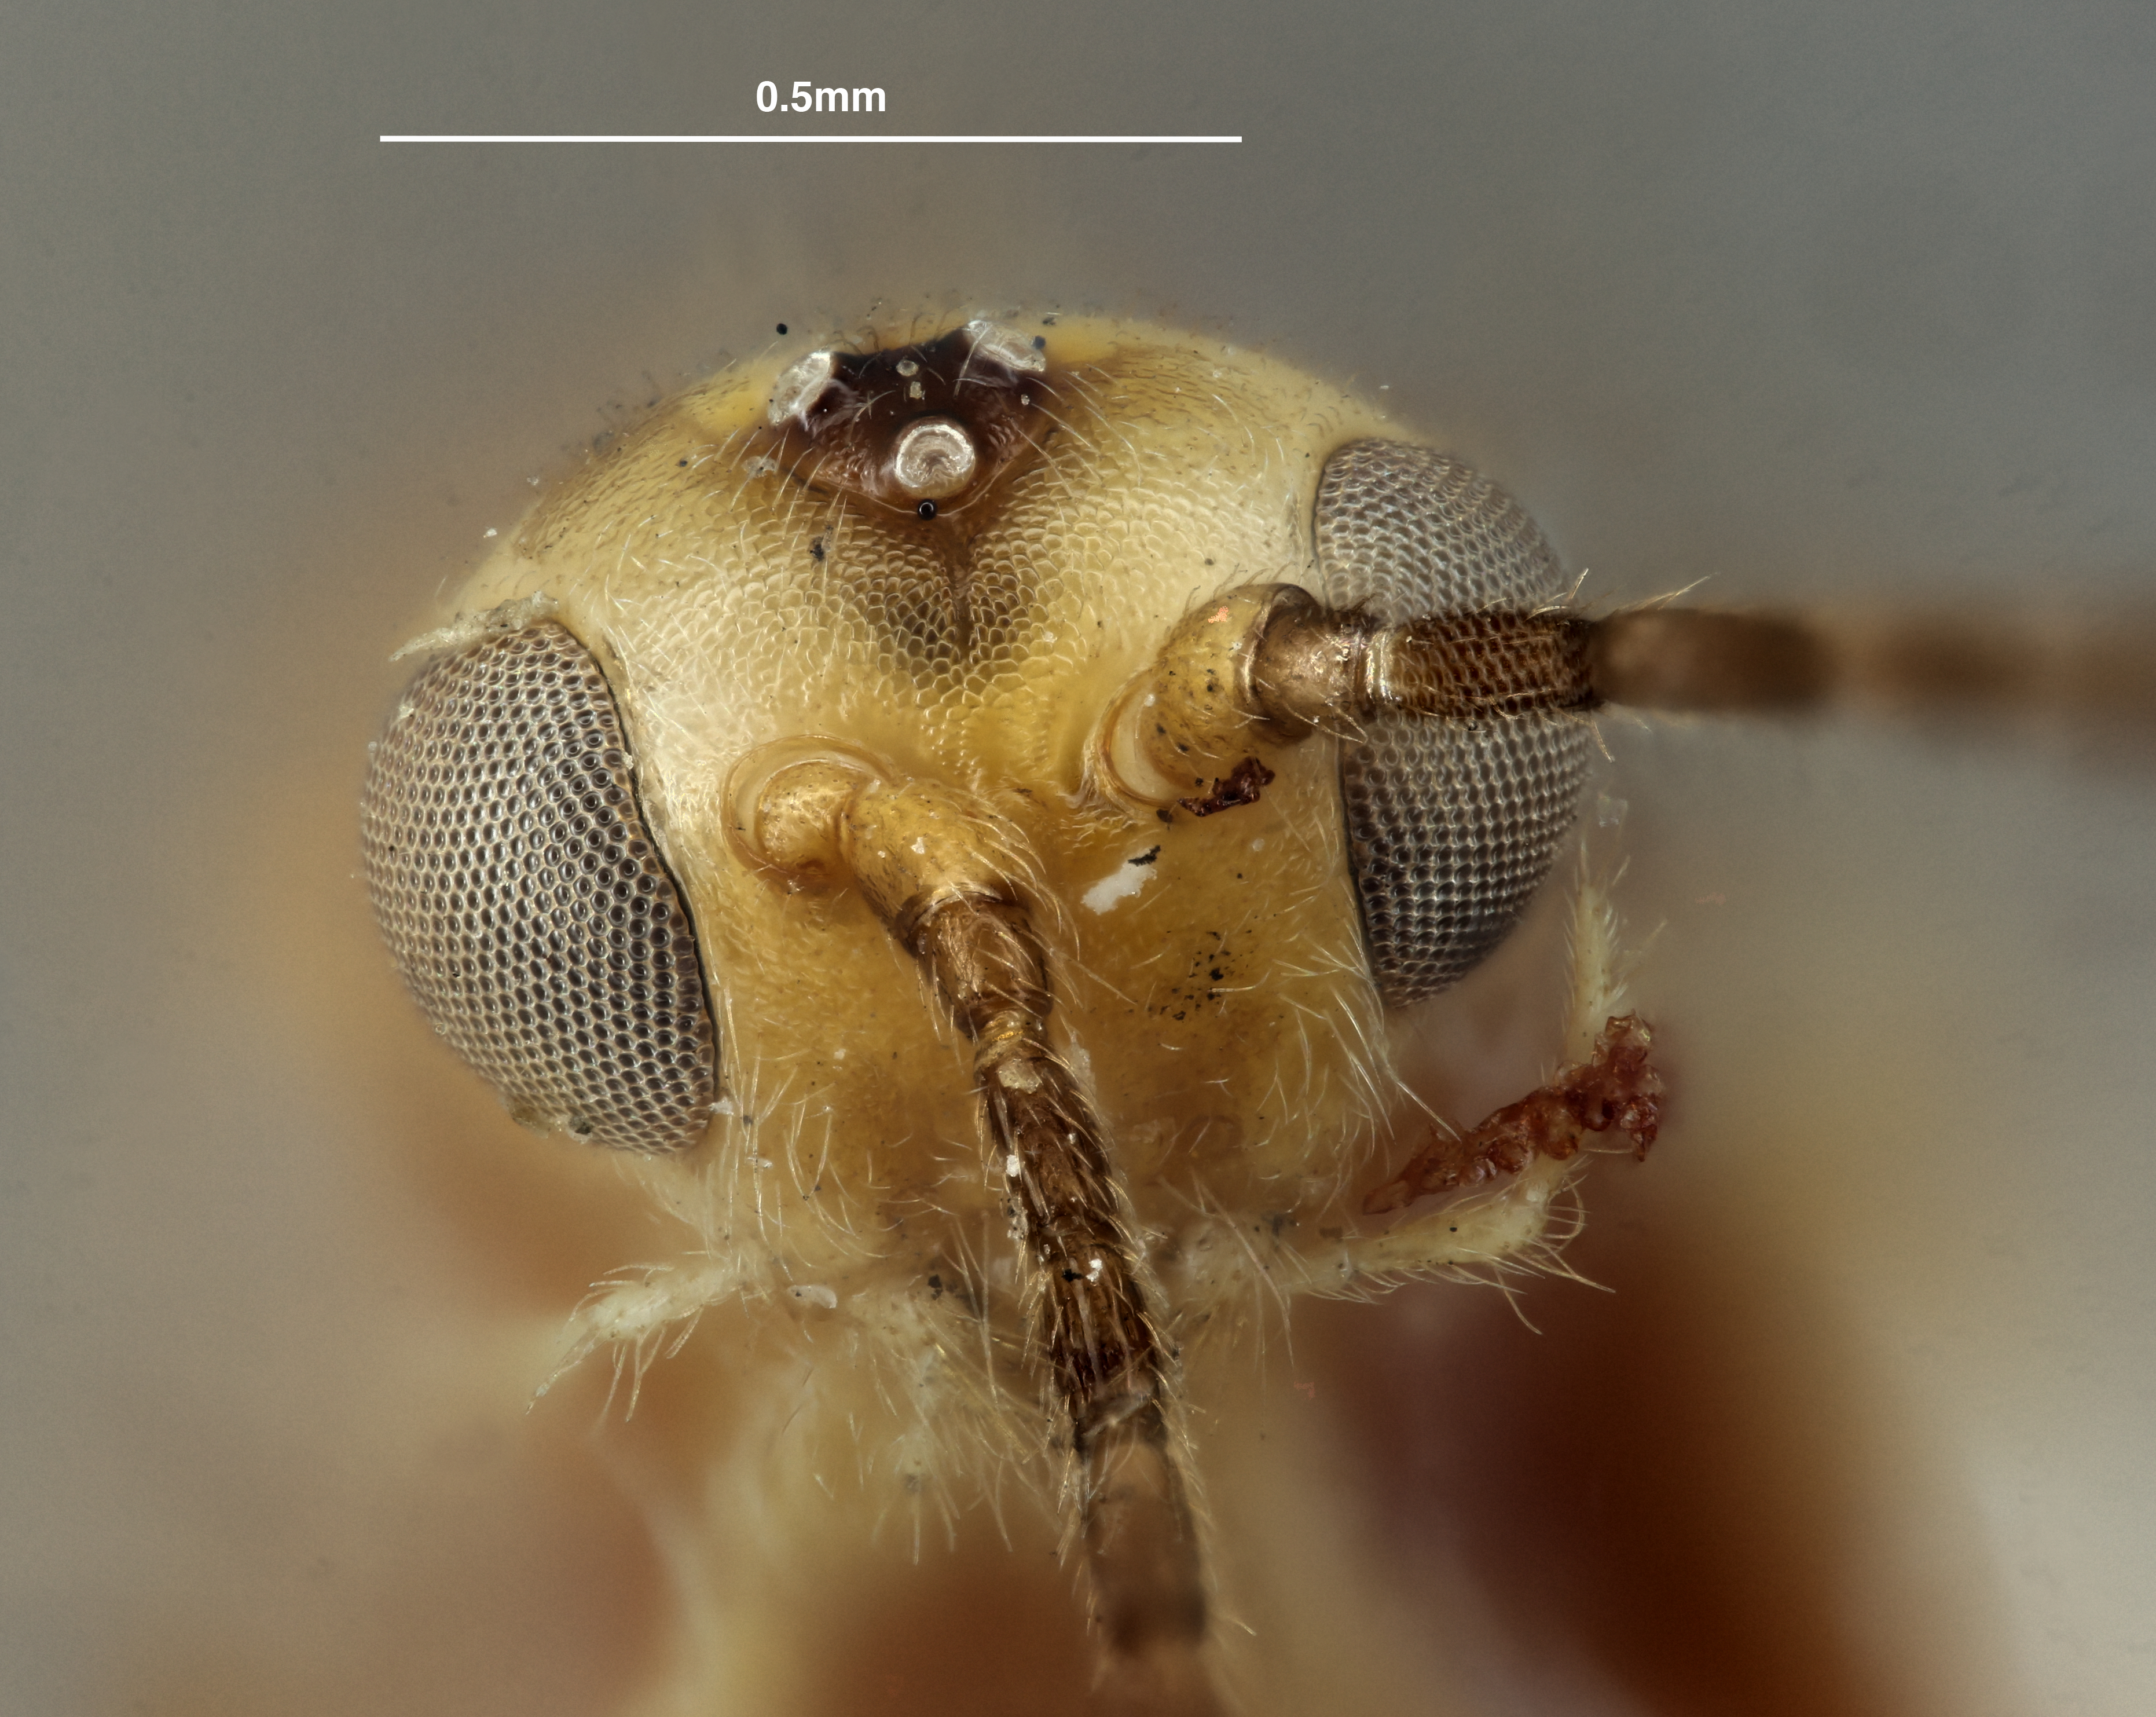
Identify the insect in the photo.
Bracon ricinicola
